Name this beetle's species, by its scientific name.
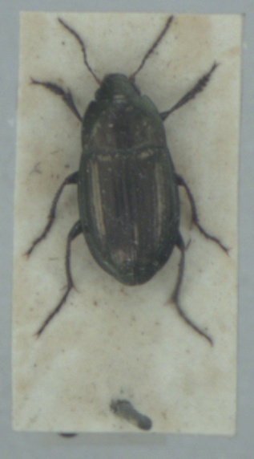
Amara spreta
